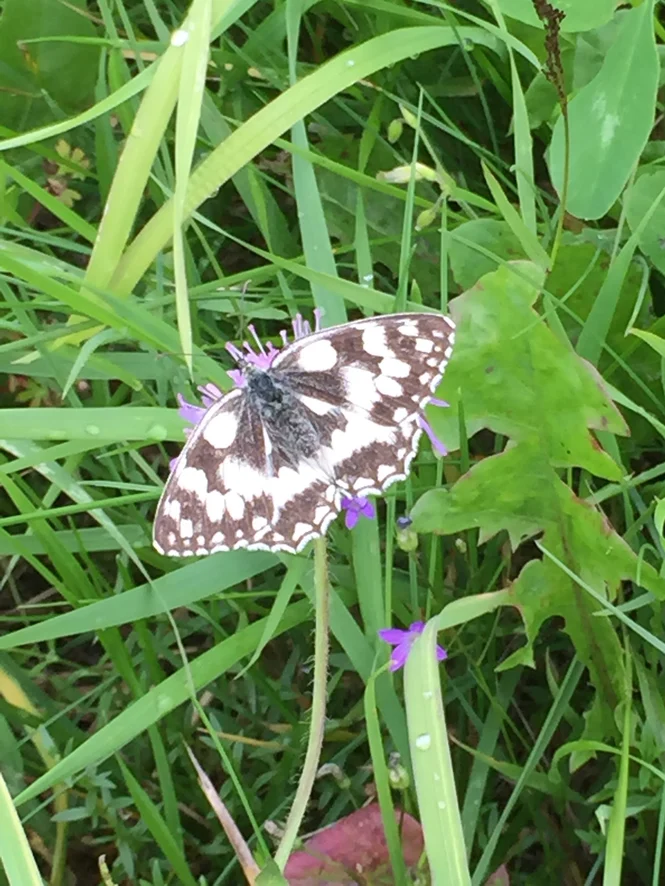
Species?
Melanargia galathea
